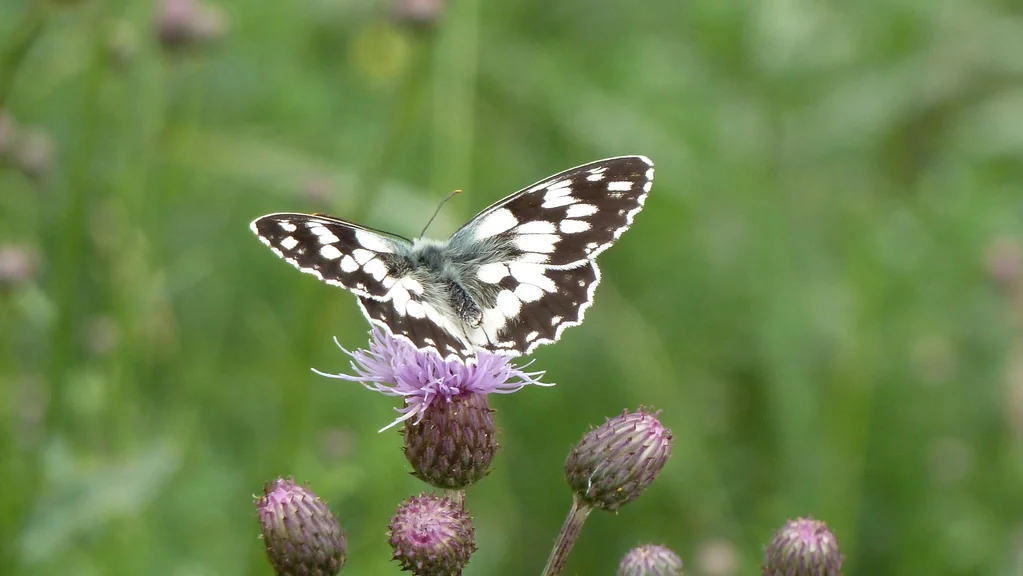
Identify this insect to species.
Melanargia galathea
